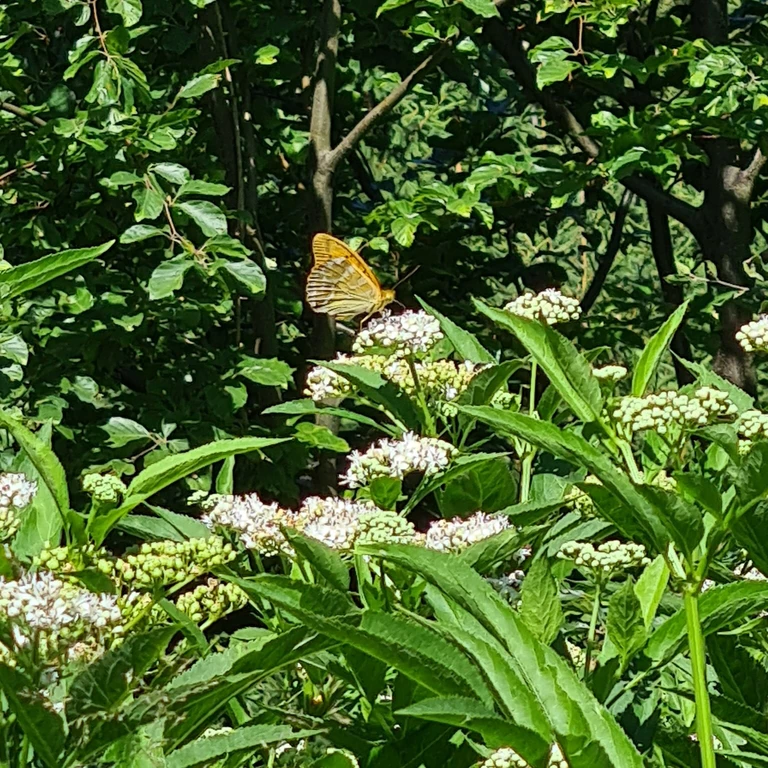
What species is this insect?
Argynnis paphia
